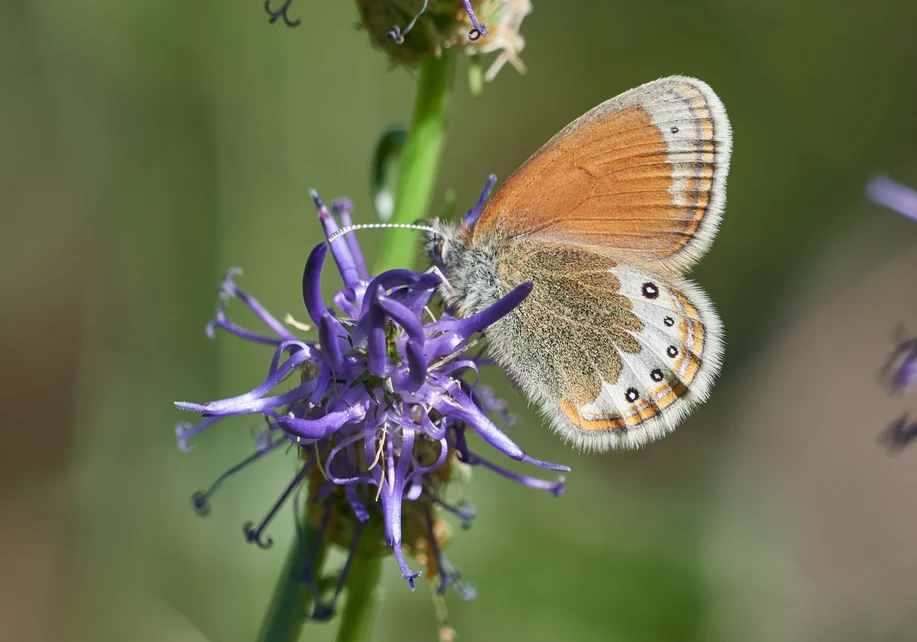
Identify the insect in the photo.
Coenonympha gardetta
